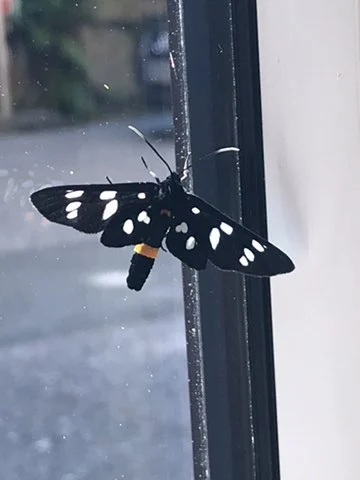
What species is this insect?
Amata phegea
